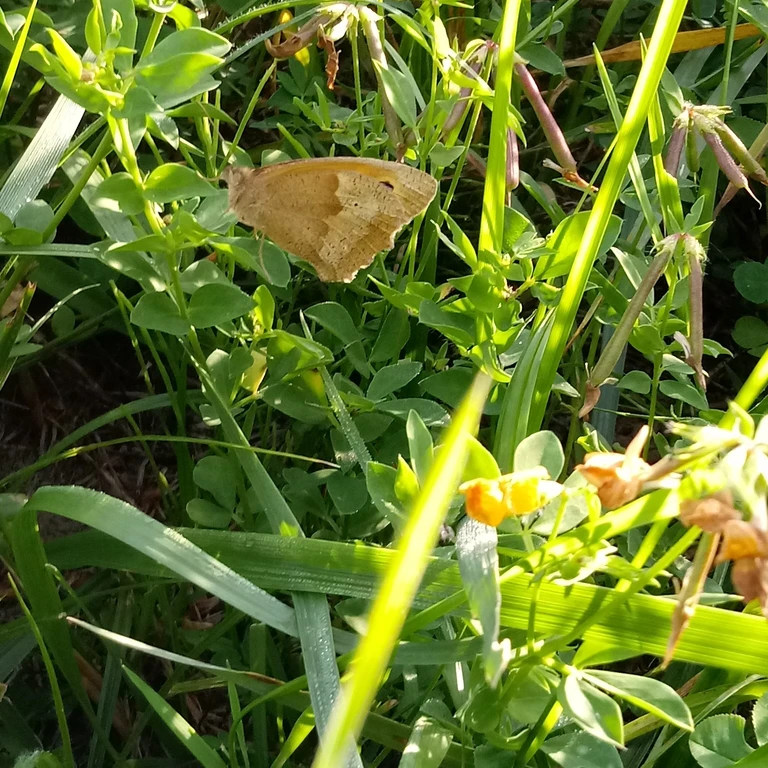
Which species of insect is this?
Maniola jurtina
